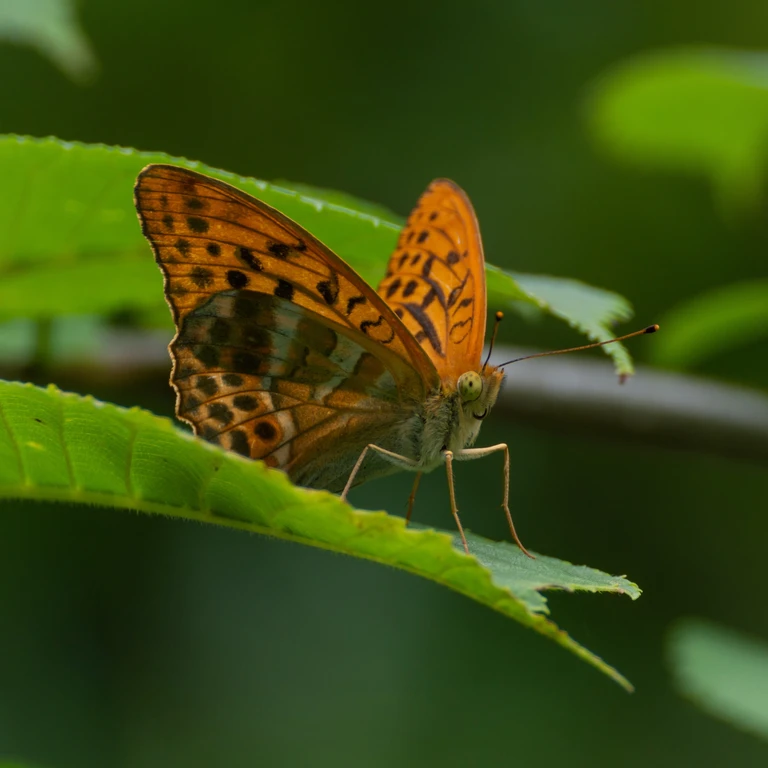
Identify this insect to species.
Argynnis paphia
